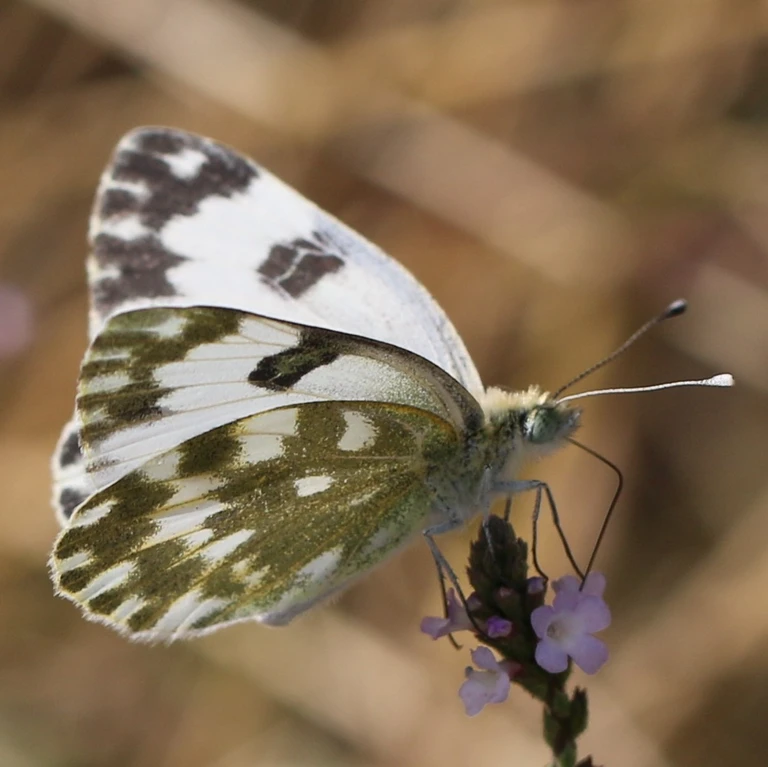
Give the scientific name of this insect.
Pontia edusa
